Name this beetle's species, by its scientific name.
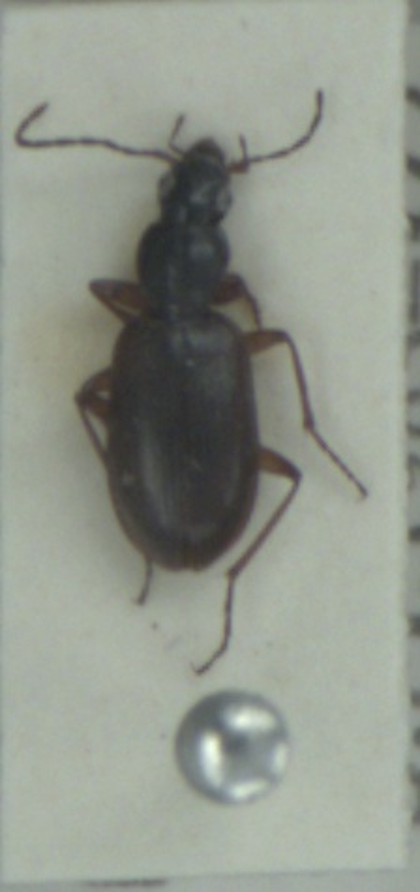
Agonum thoreyi
